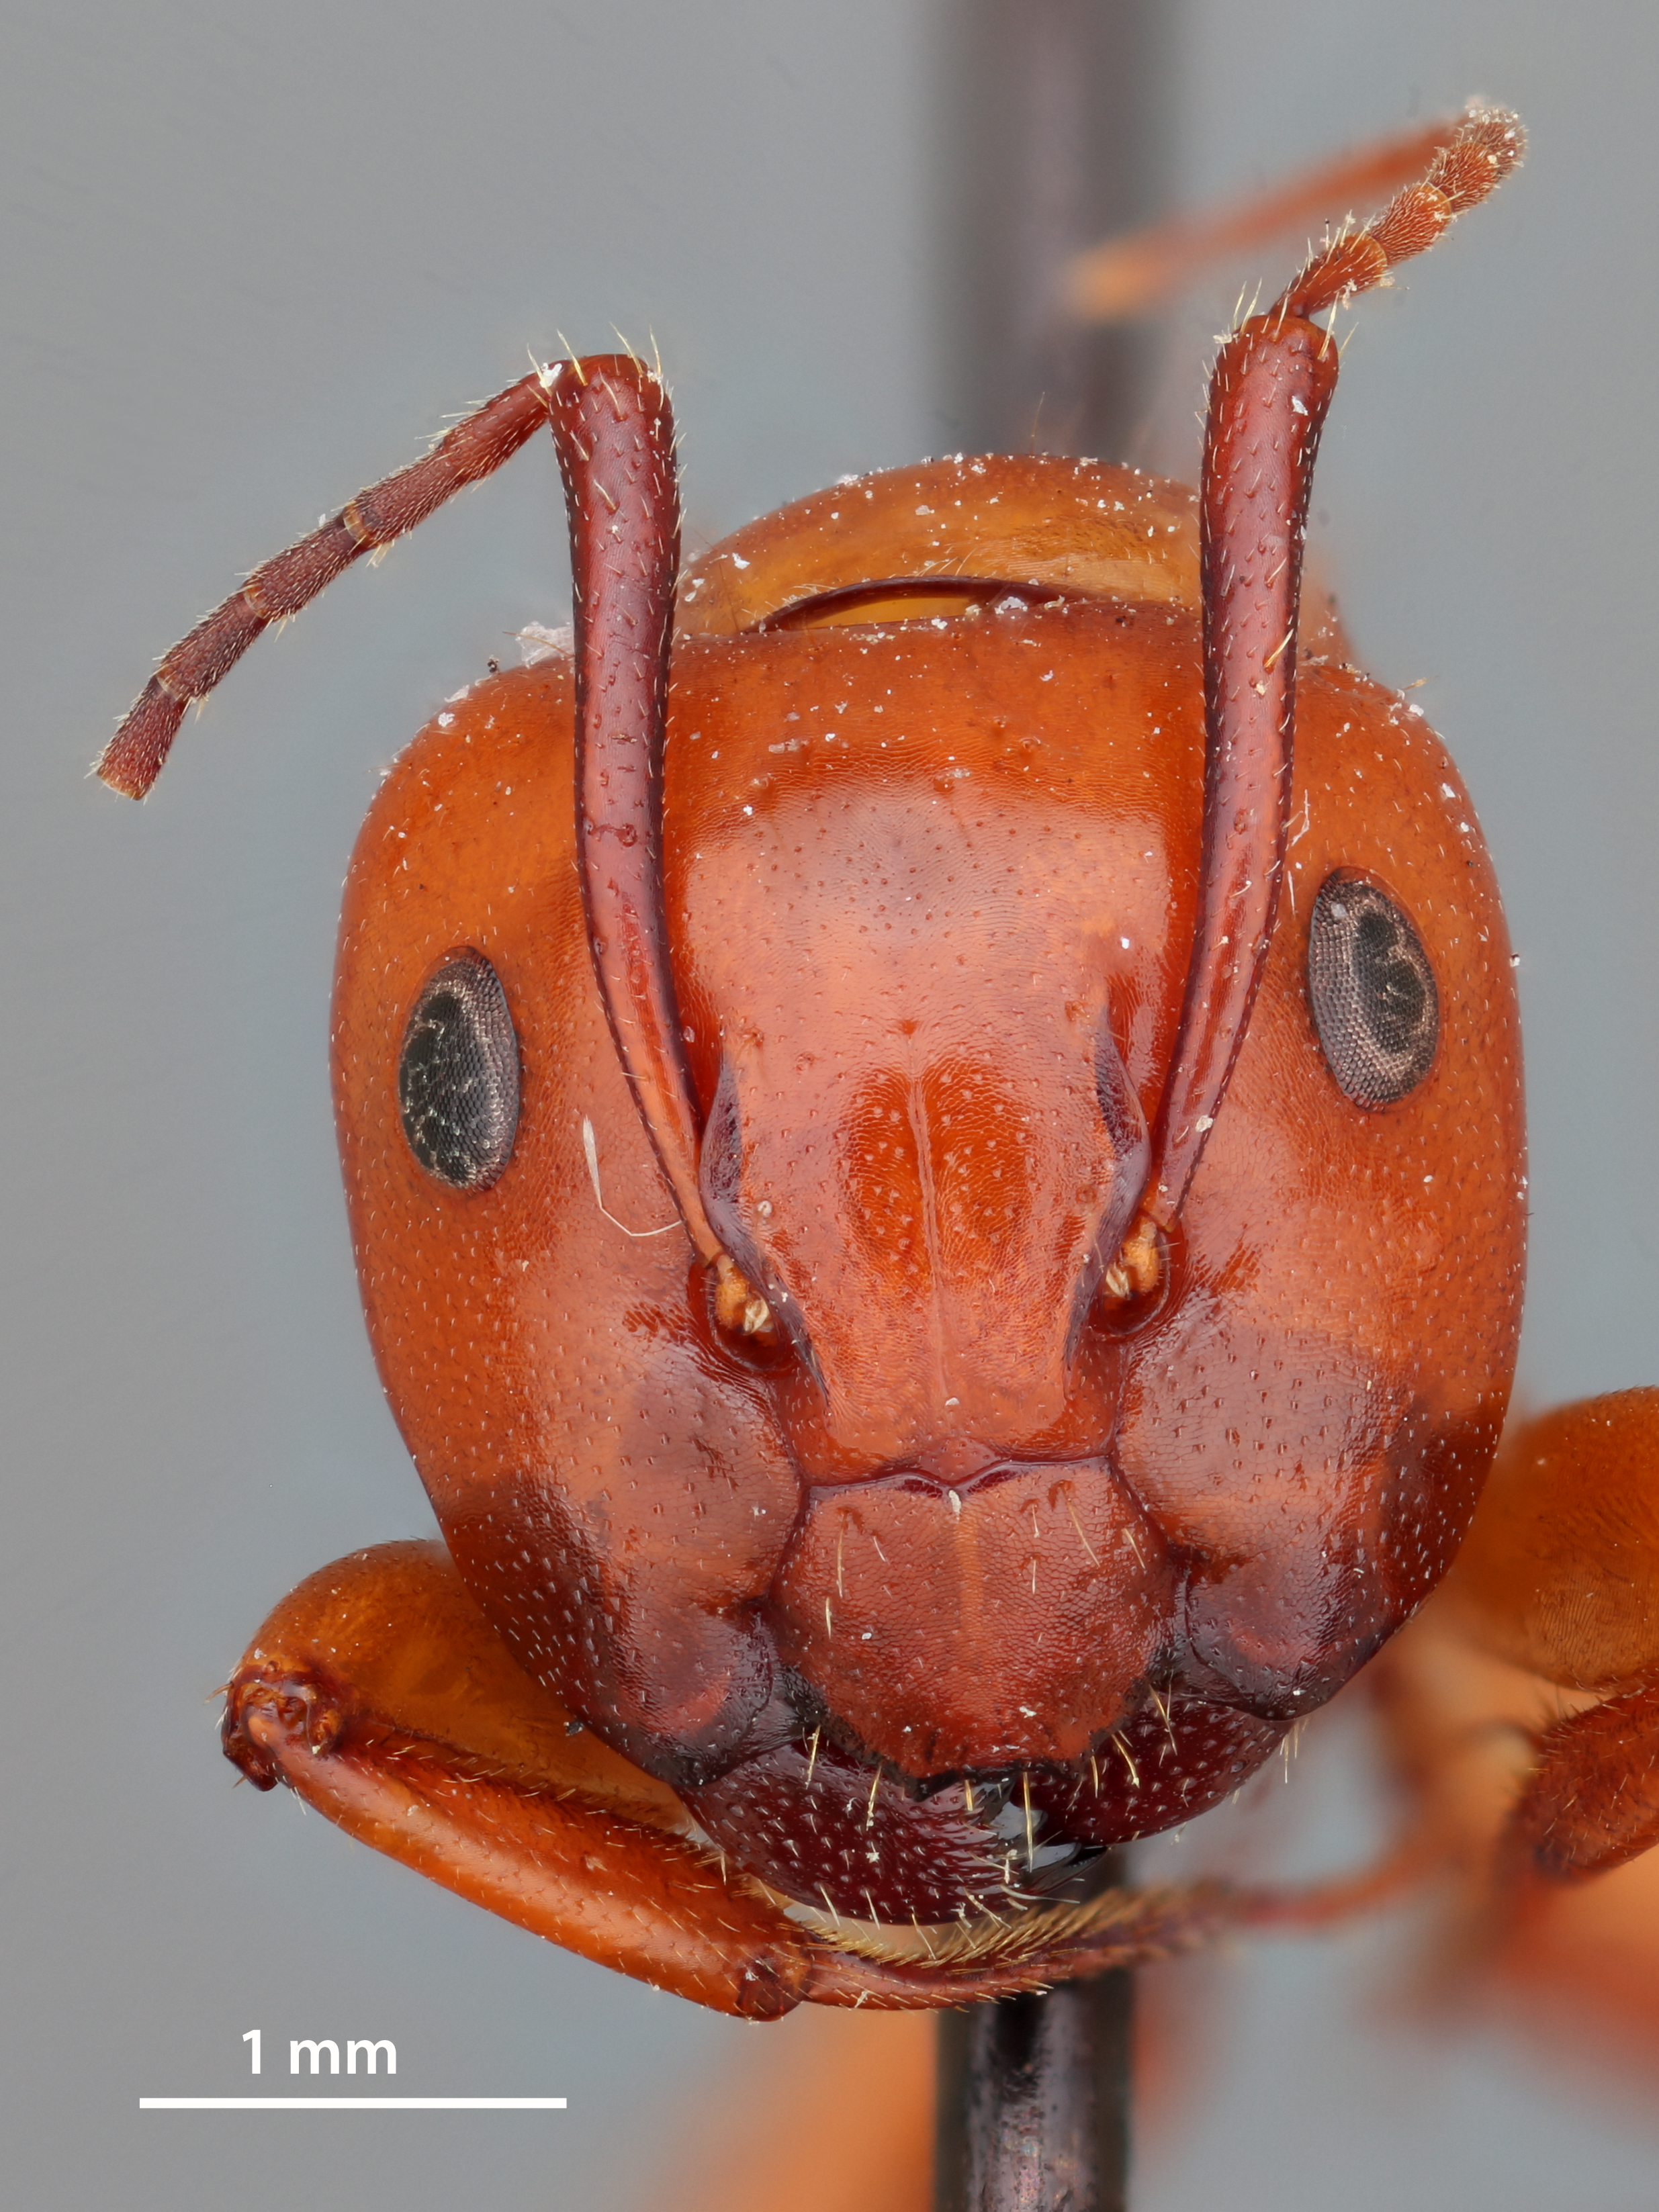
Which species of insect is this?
Camponotus schaefferi
